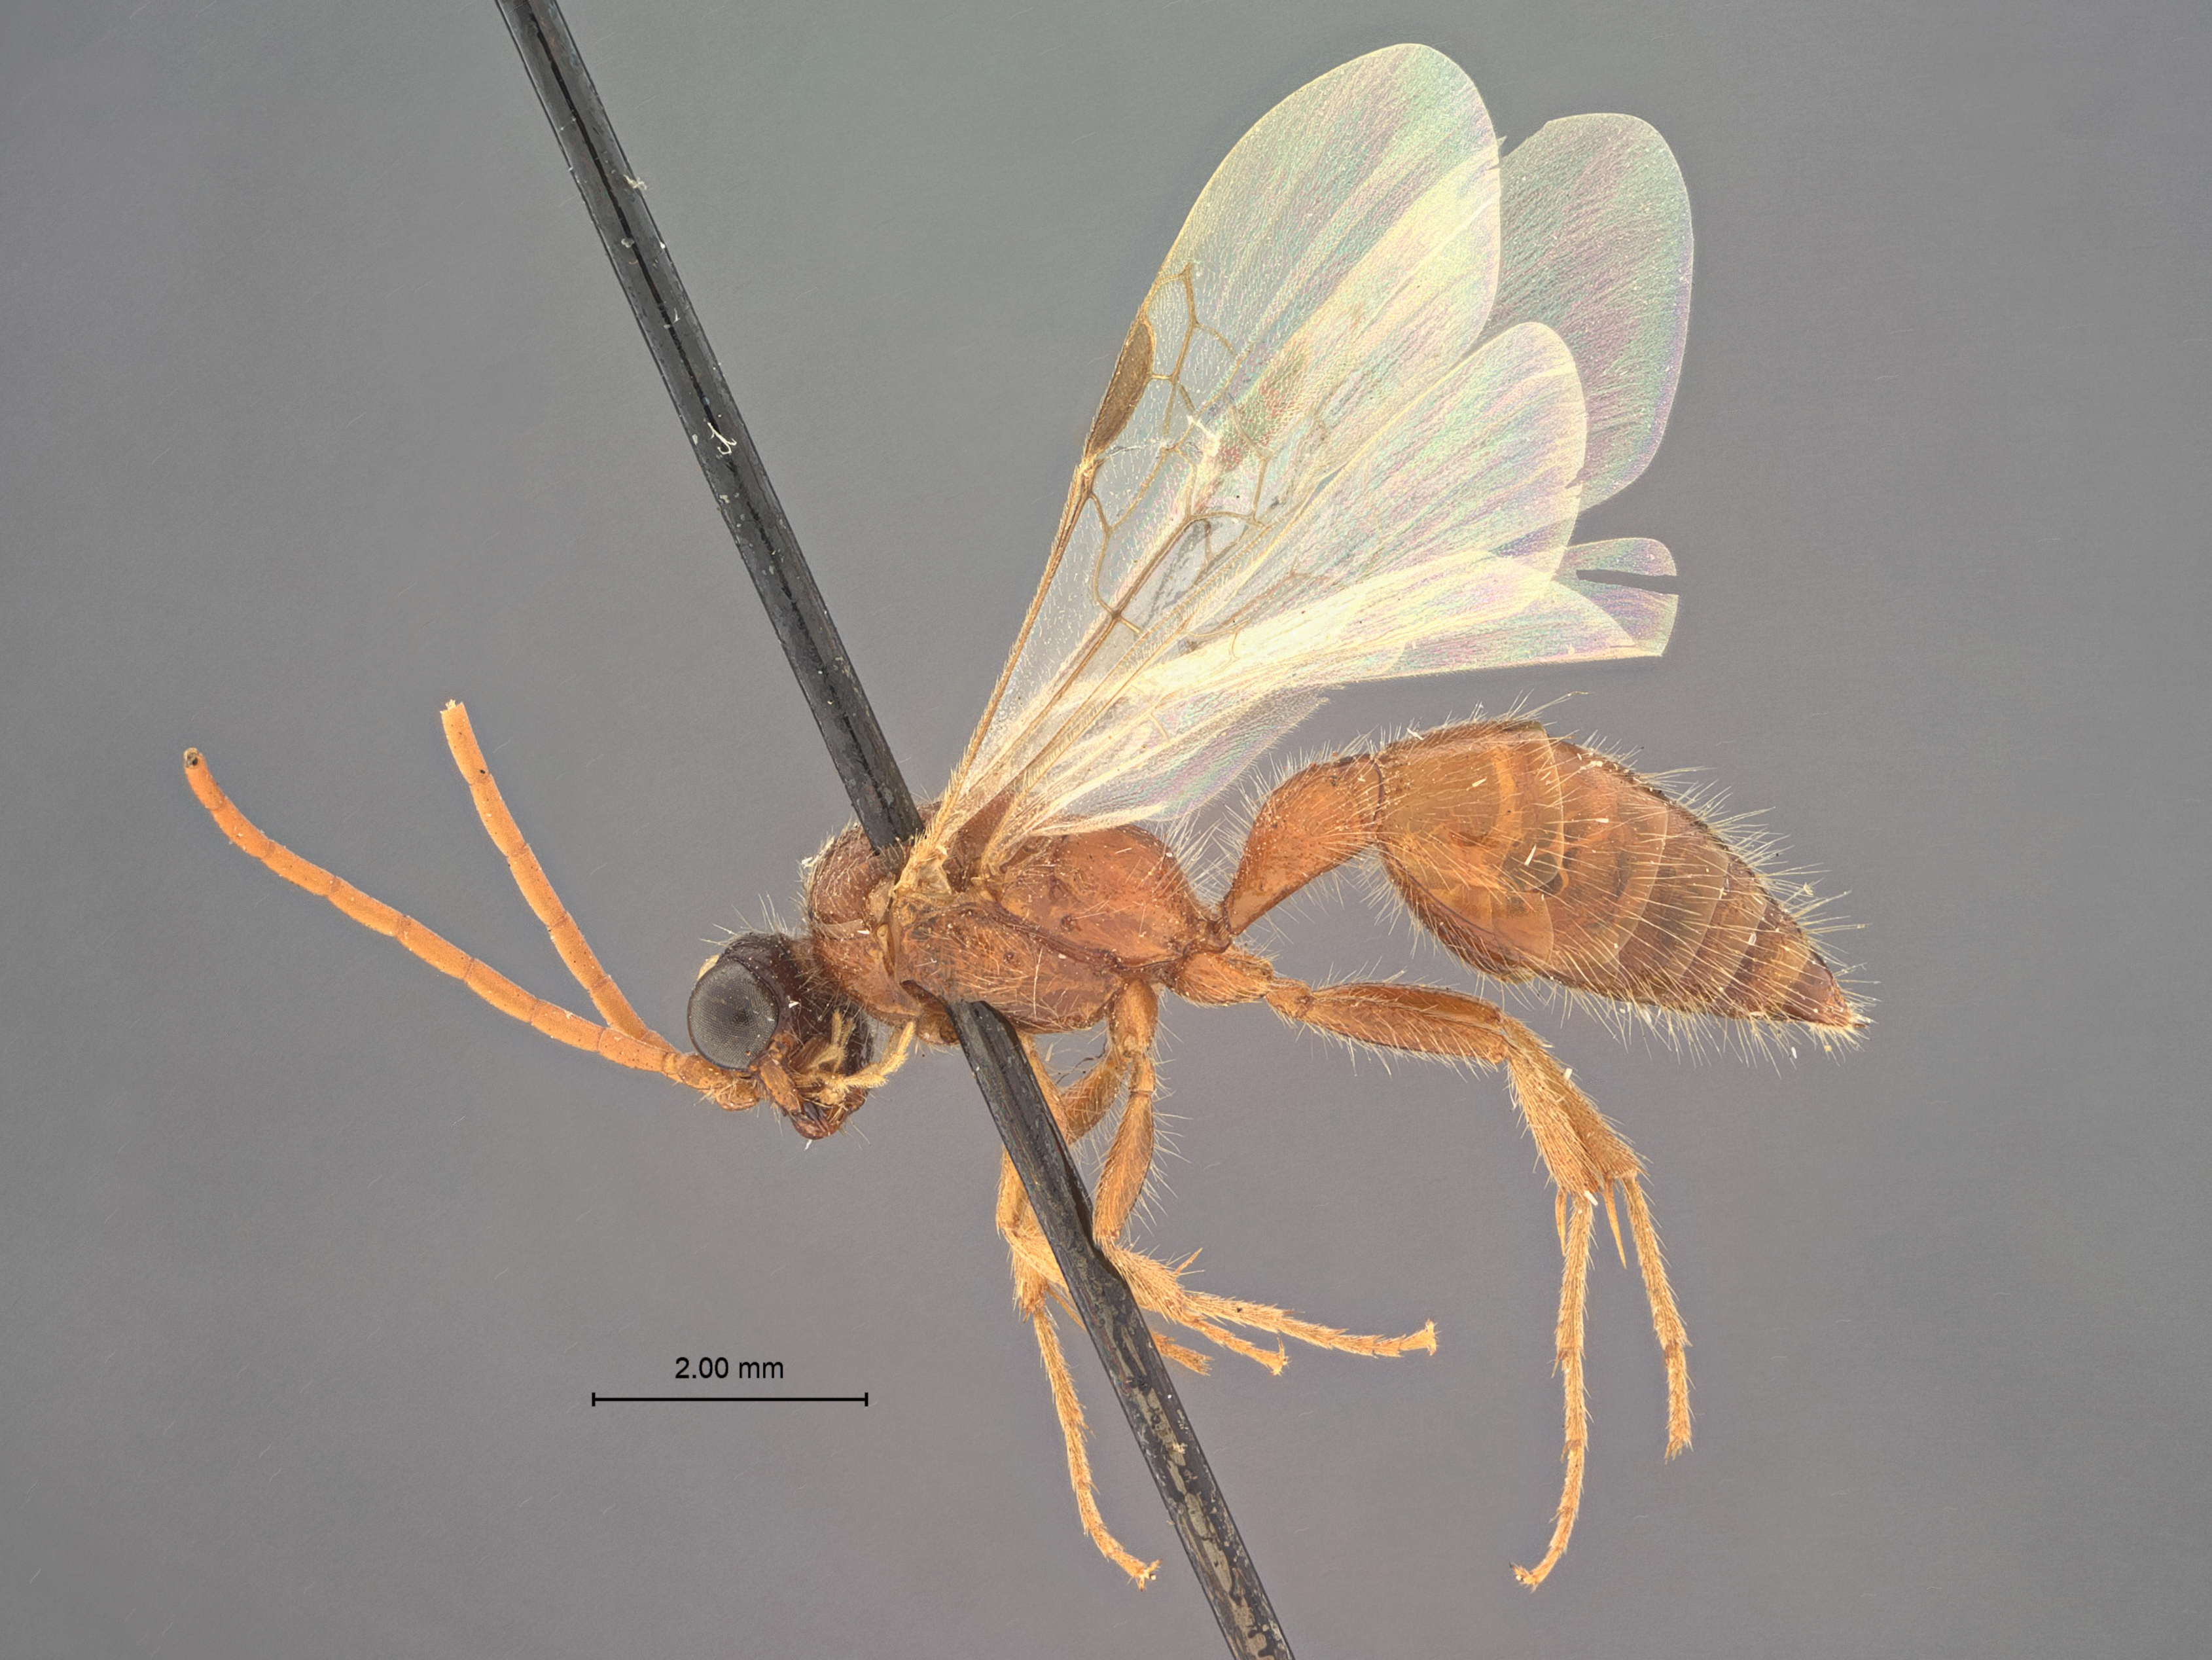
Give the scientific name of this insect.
Brachycistis nigrifrons
